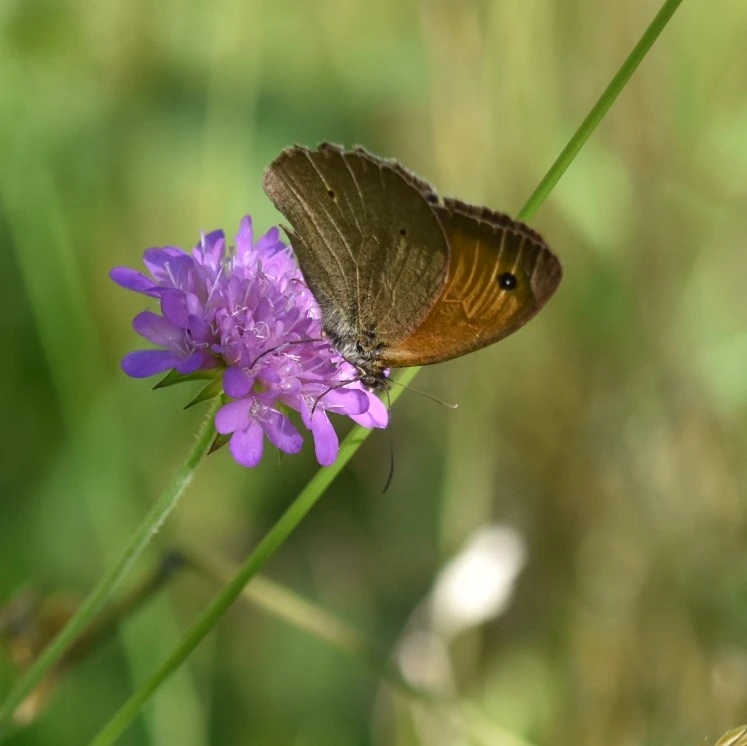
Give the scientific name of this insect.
Maniola jurtina
